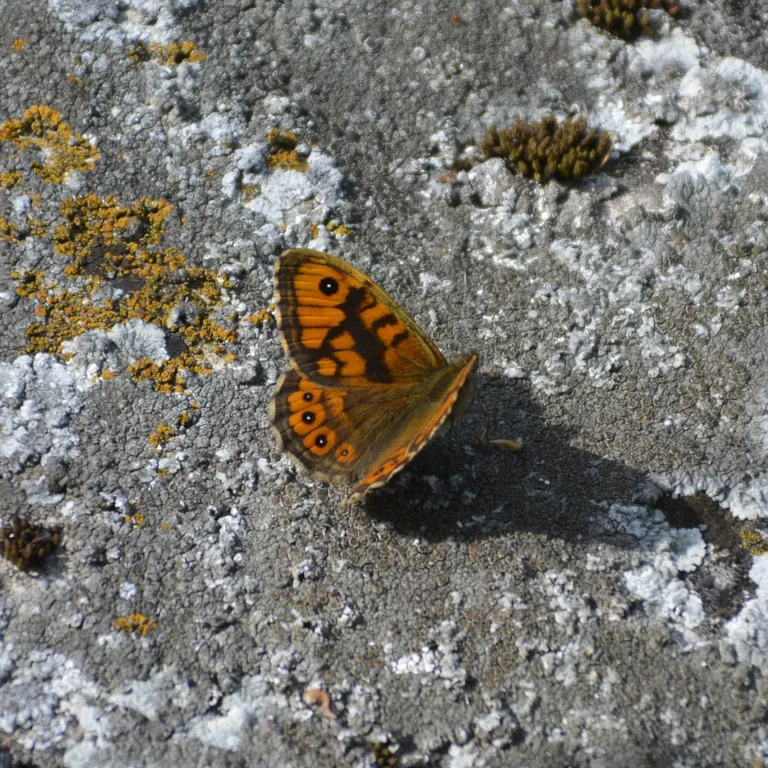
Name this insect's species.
Lasiommata megera (also Pararge megera)
